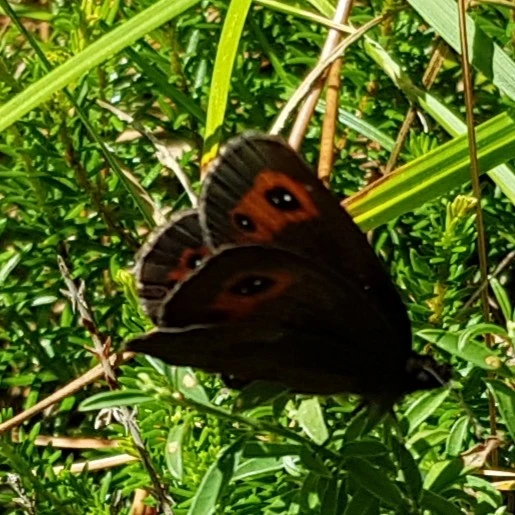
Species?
Erebia aethiops
